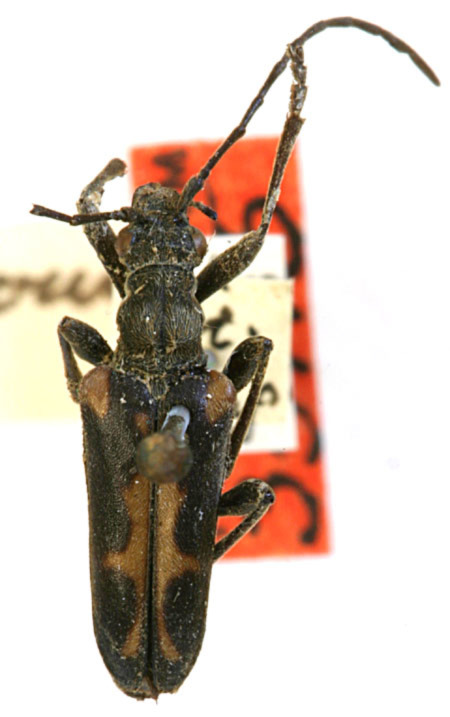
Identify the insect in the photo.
Evodinus vancouveri (also Evodinus monticola)
